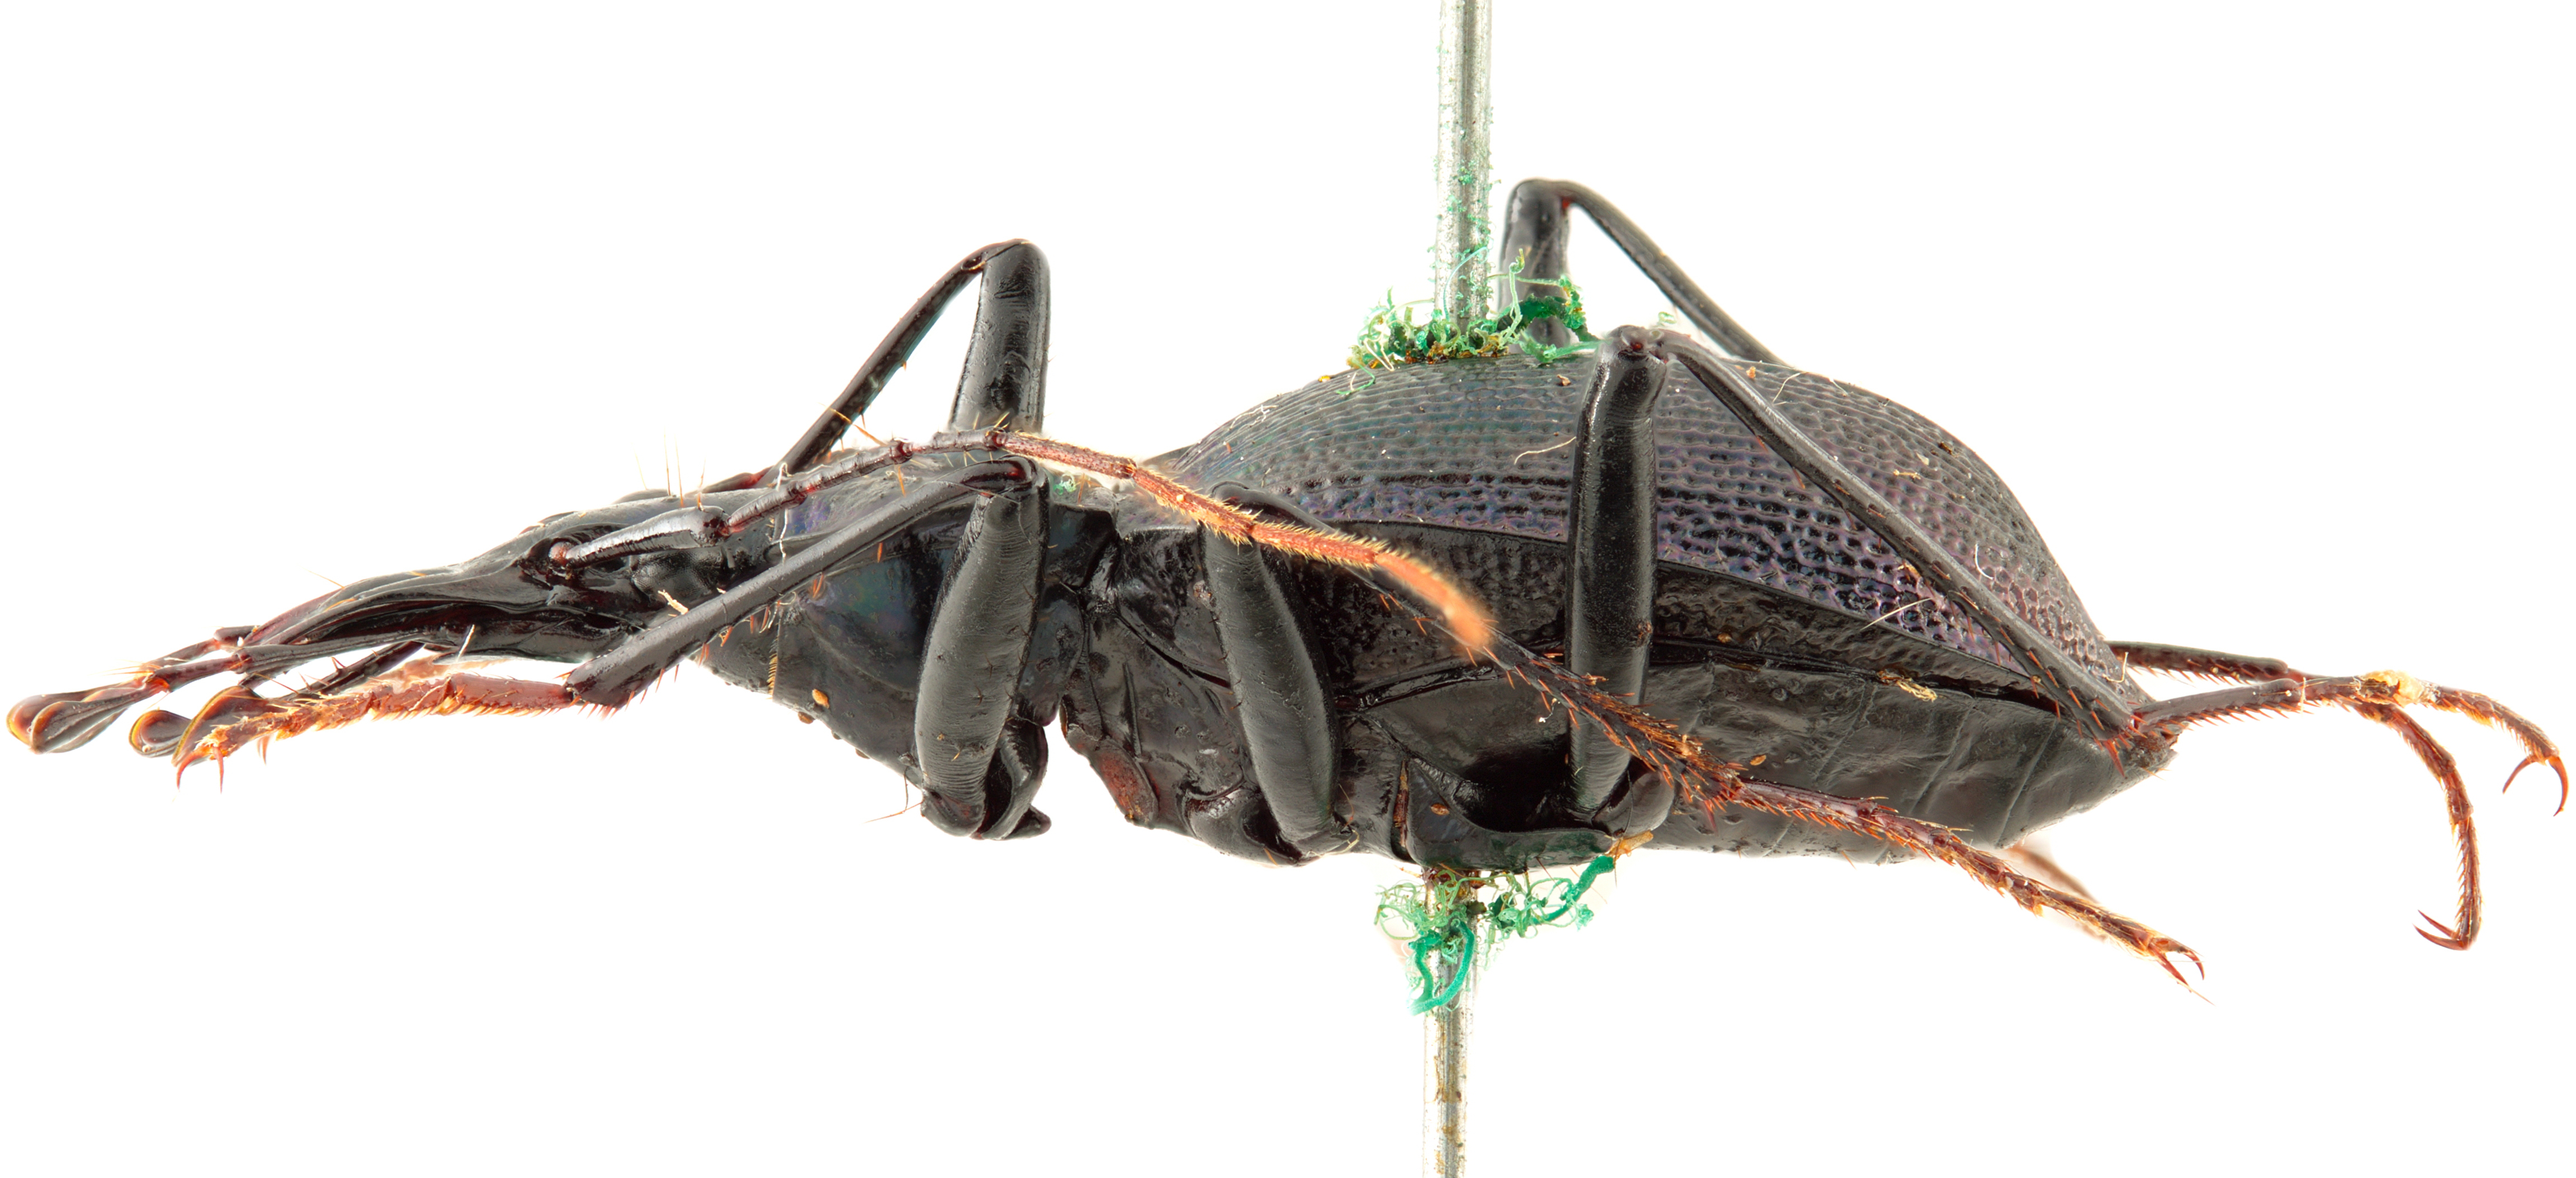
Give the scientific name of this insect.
Scaphinotus tricarinatus
